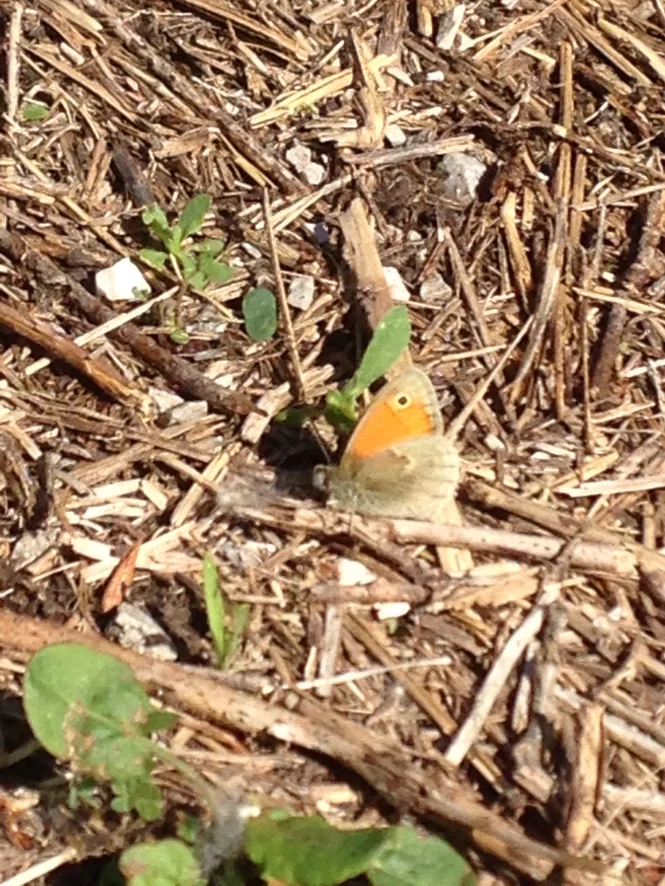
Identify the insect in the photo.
Coenonympha pamphilus
